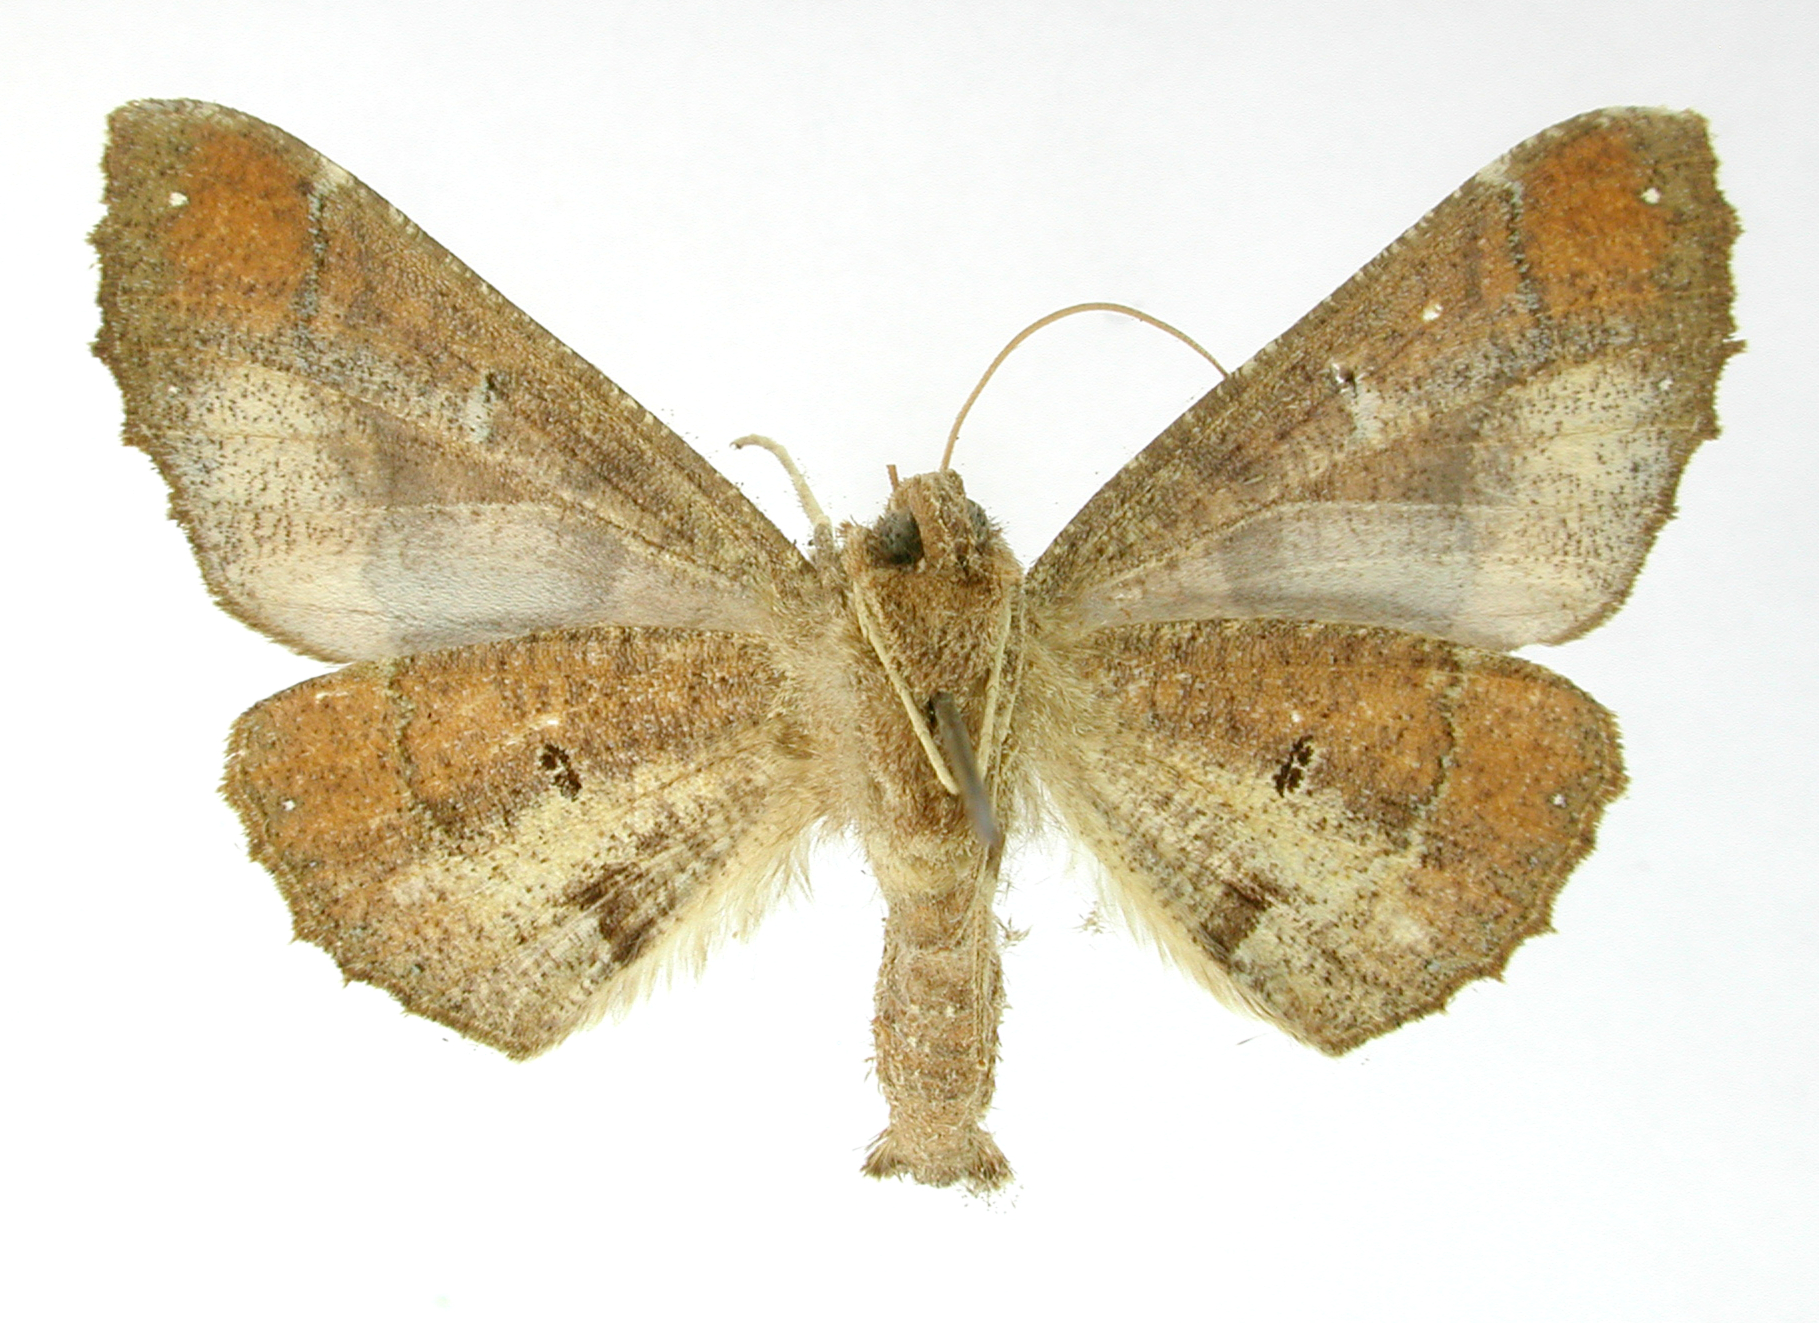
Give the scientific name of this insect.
Pero converga
